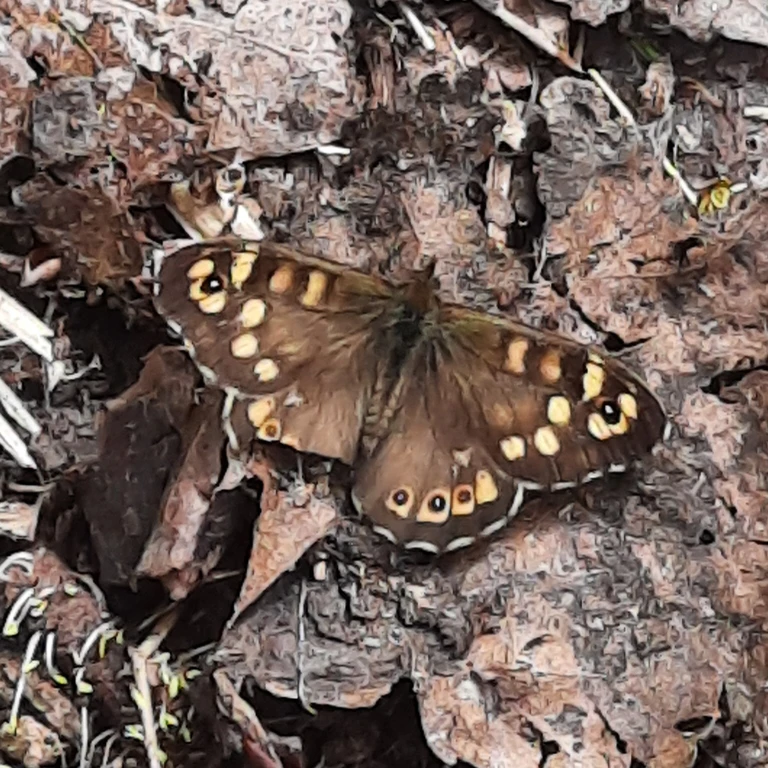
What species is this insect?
Pararge aegeria
